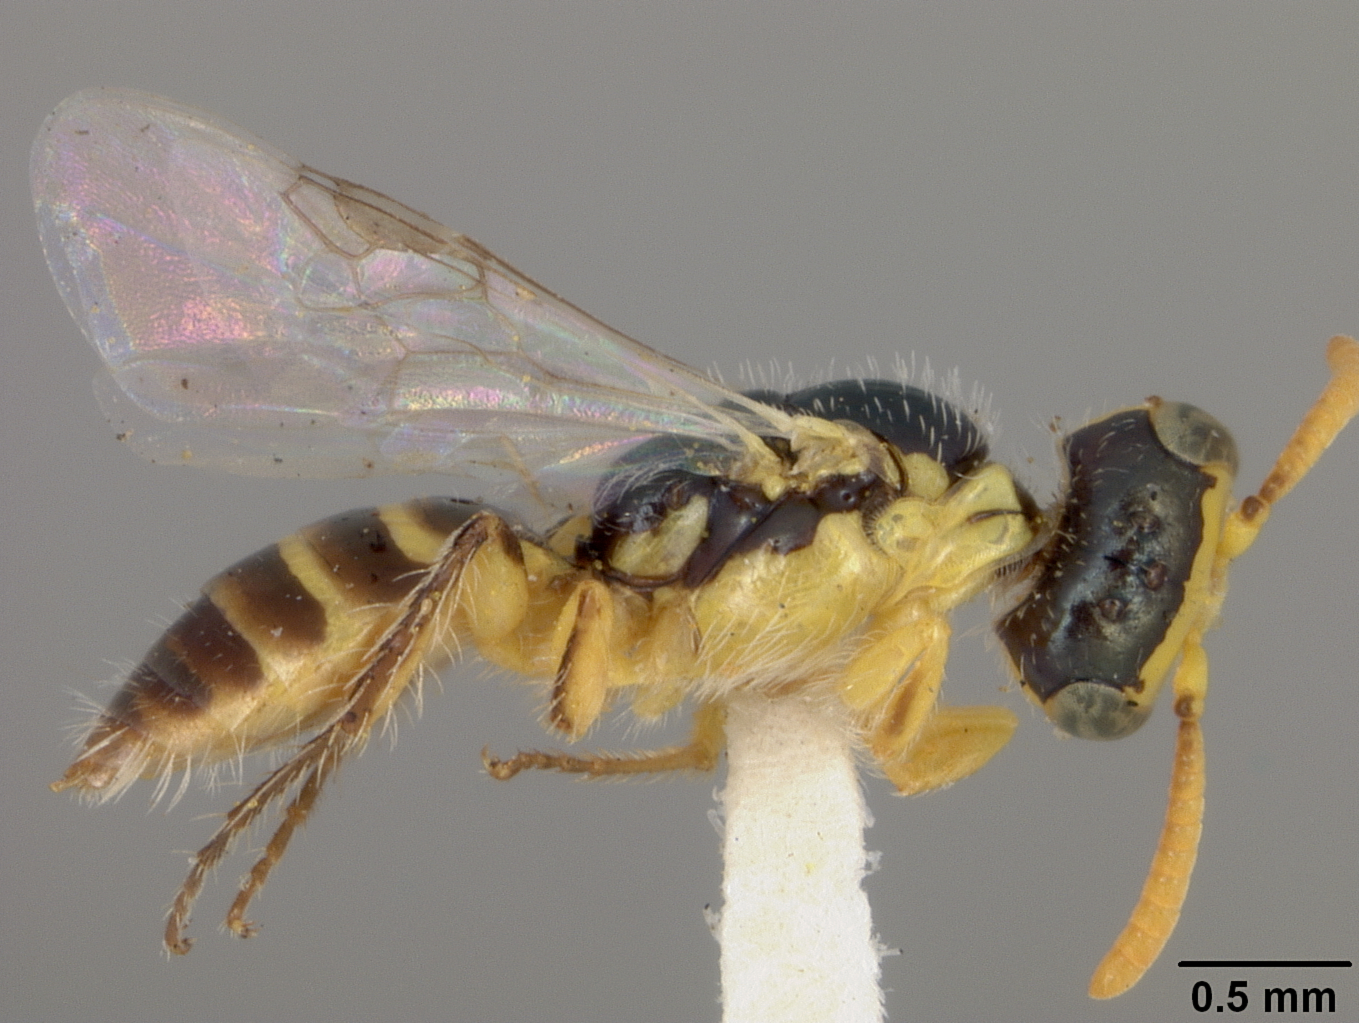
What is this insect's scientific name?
Perdita hypoxantha
